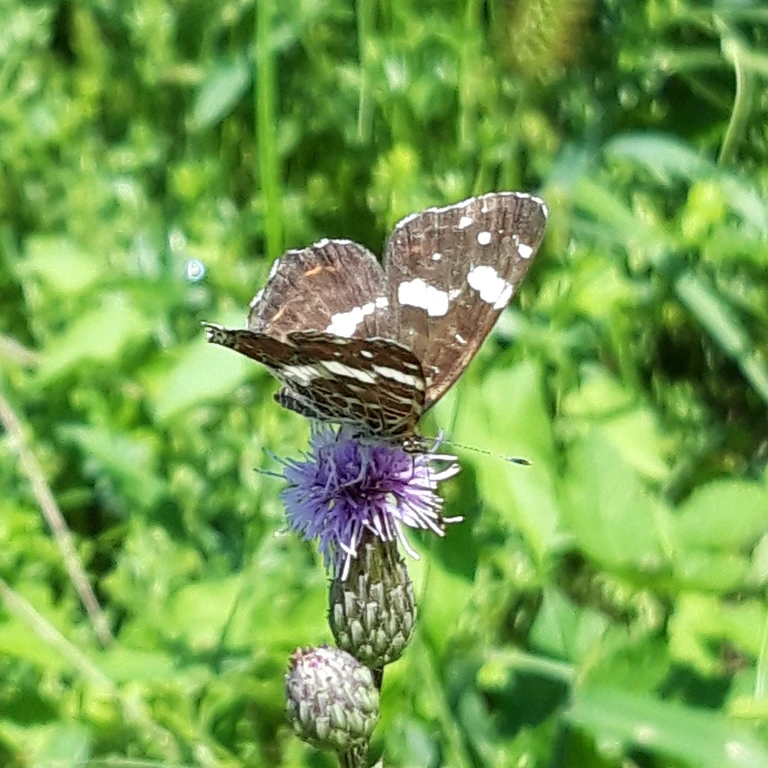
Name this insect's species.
Araschnia levana
